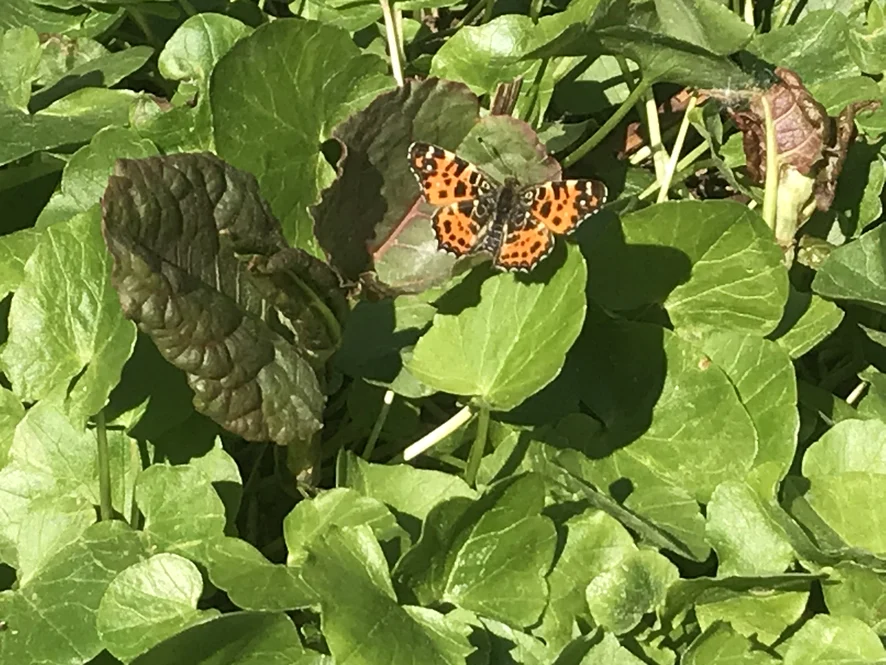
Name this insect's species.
Araschnia levana
